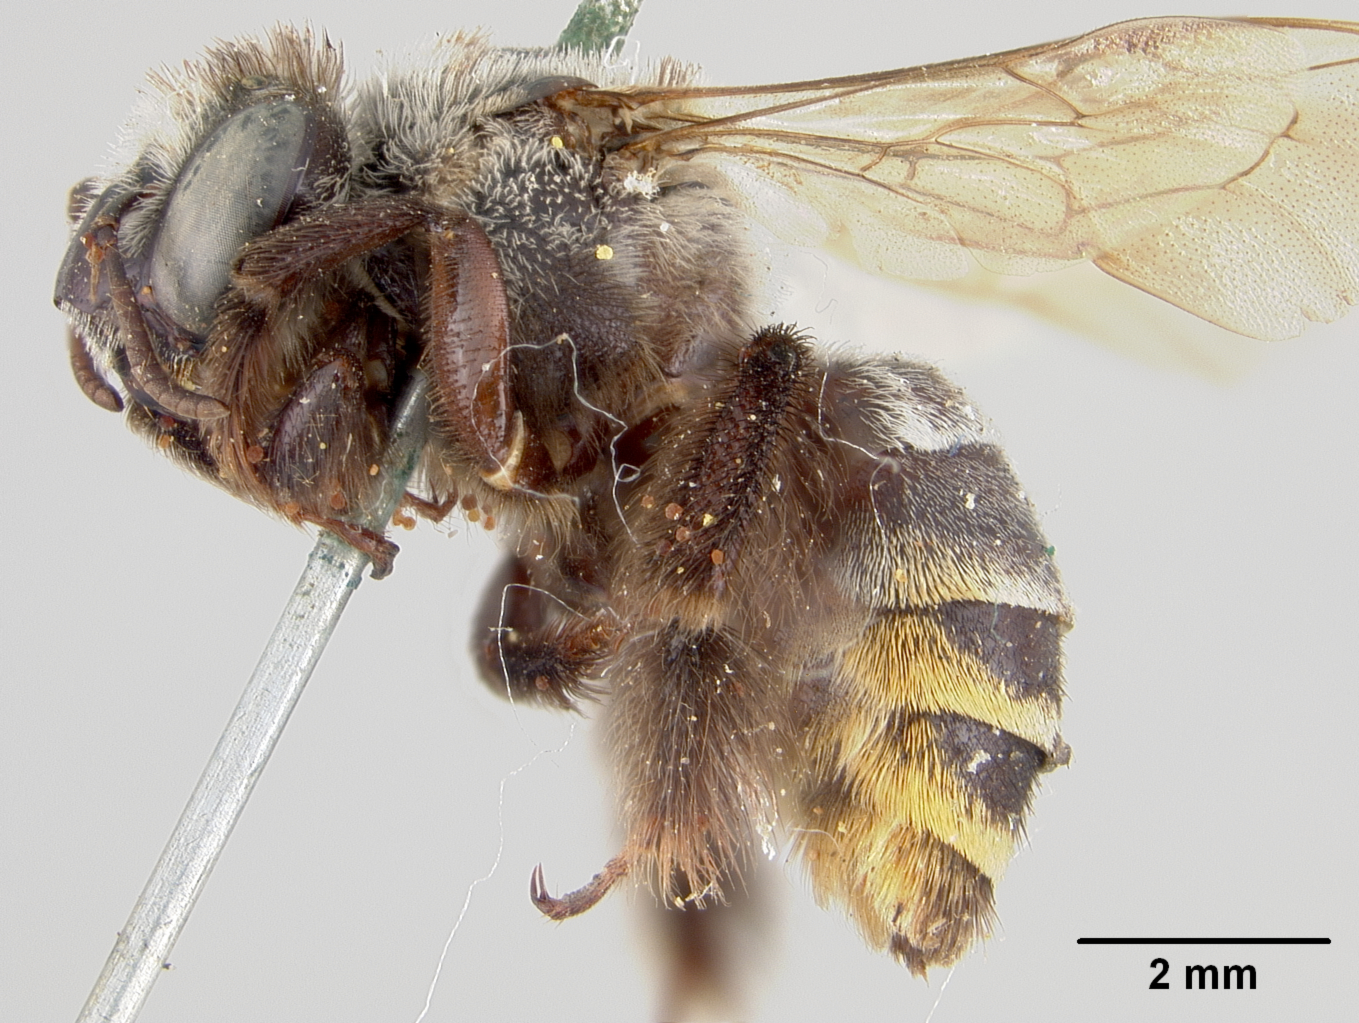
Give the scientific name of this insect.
Ptilothrix heterochroa
